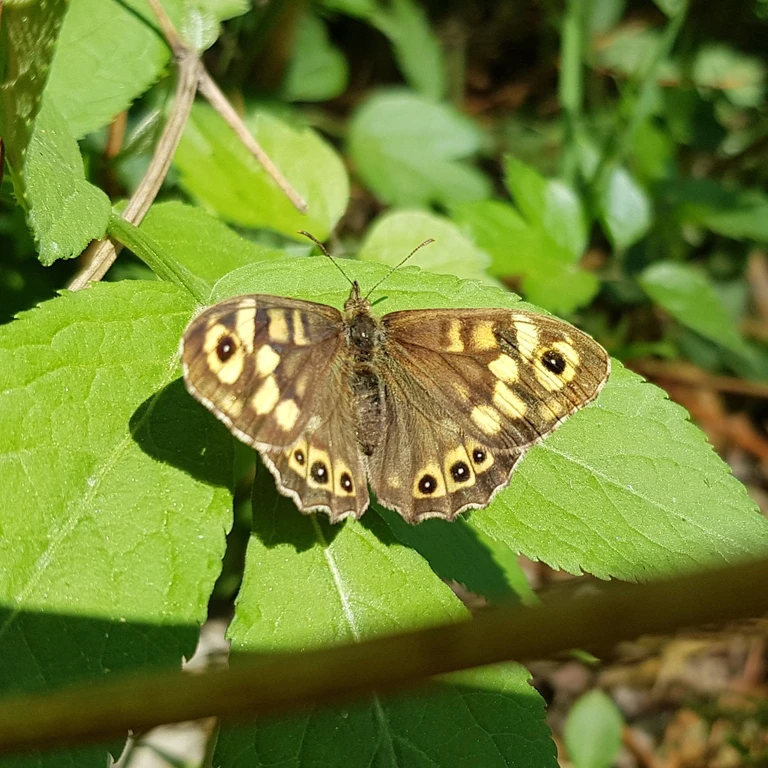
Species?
Pararge aegeria
